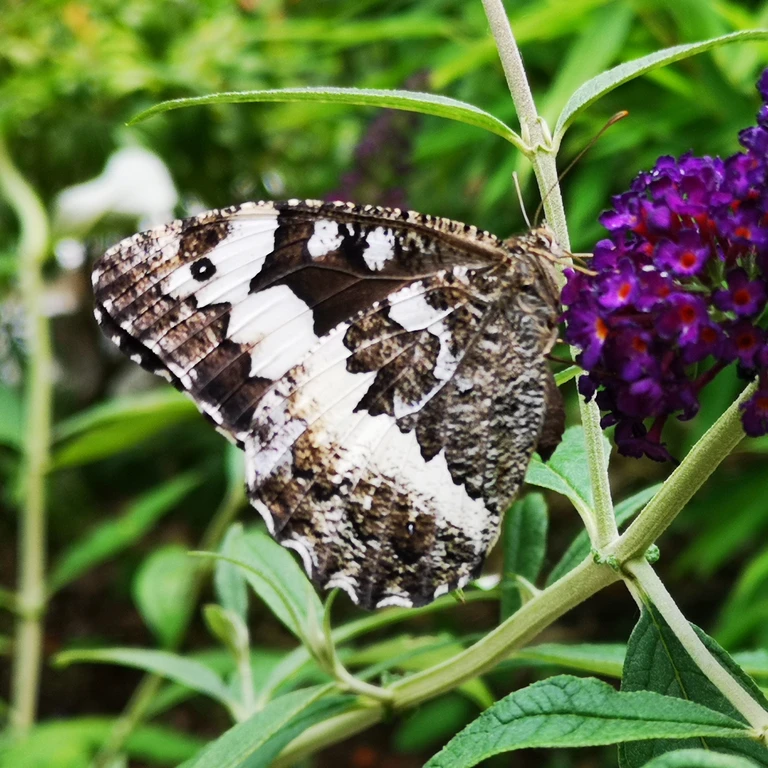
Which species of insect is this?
Brintesia circe
